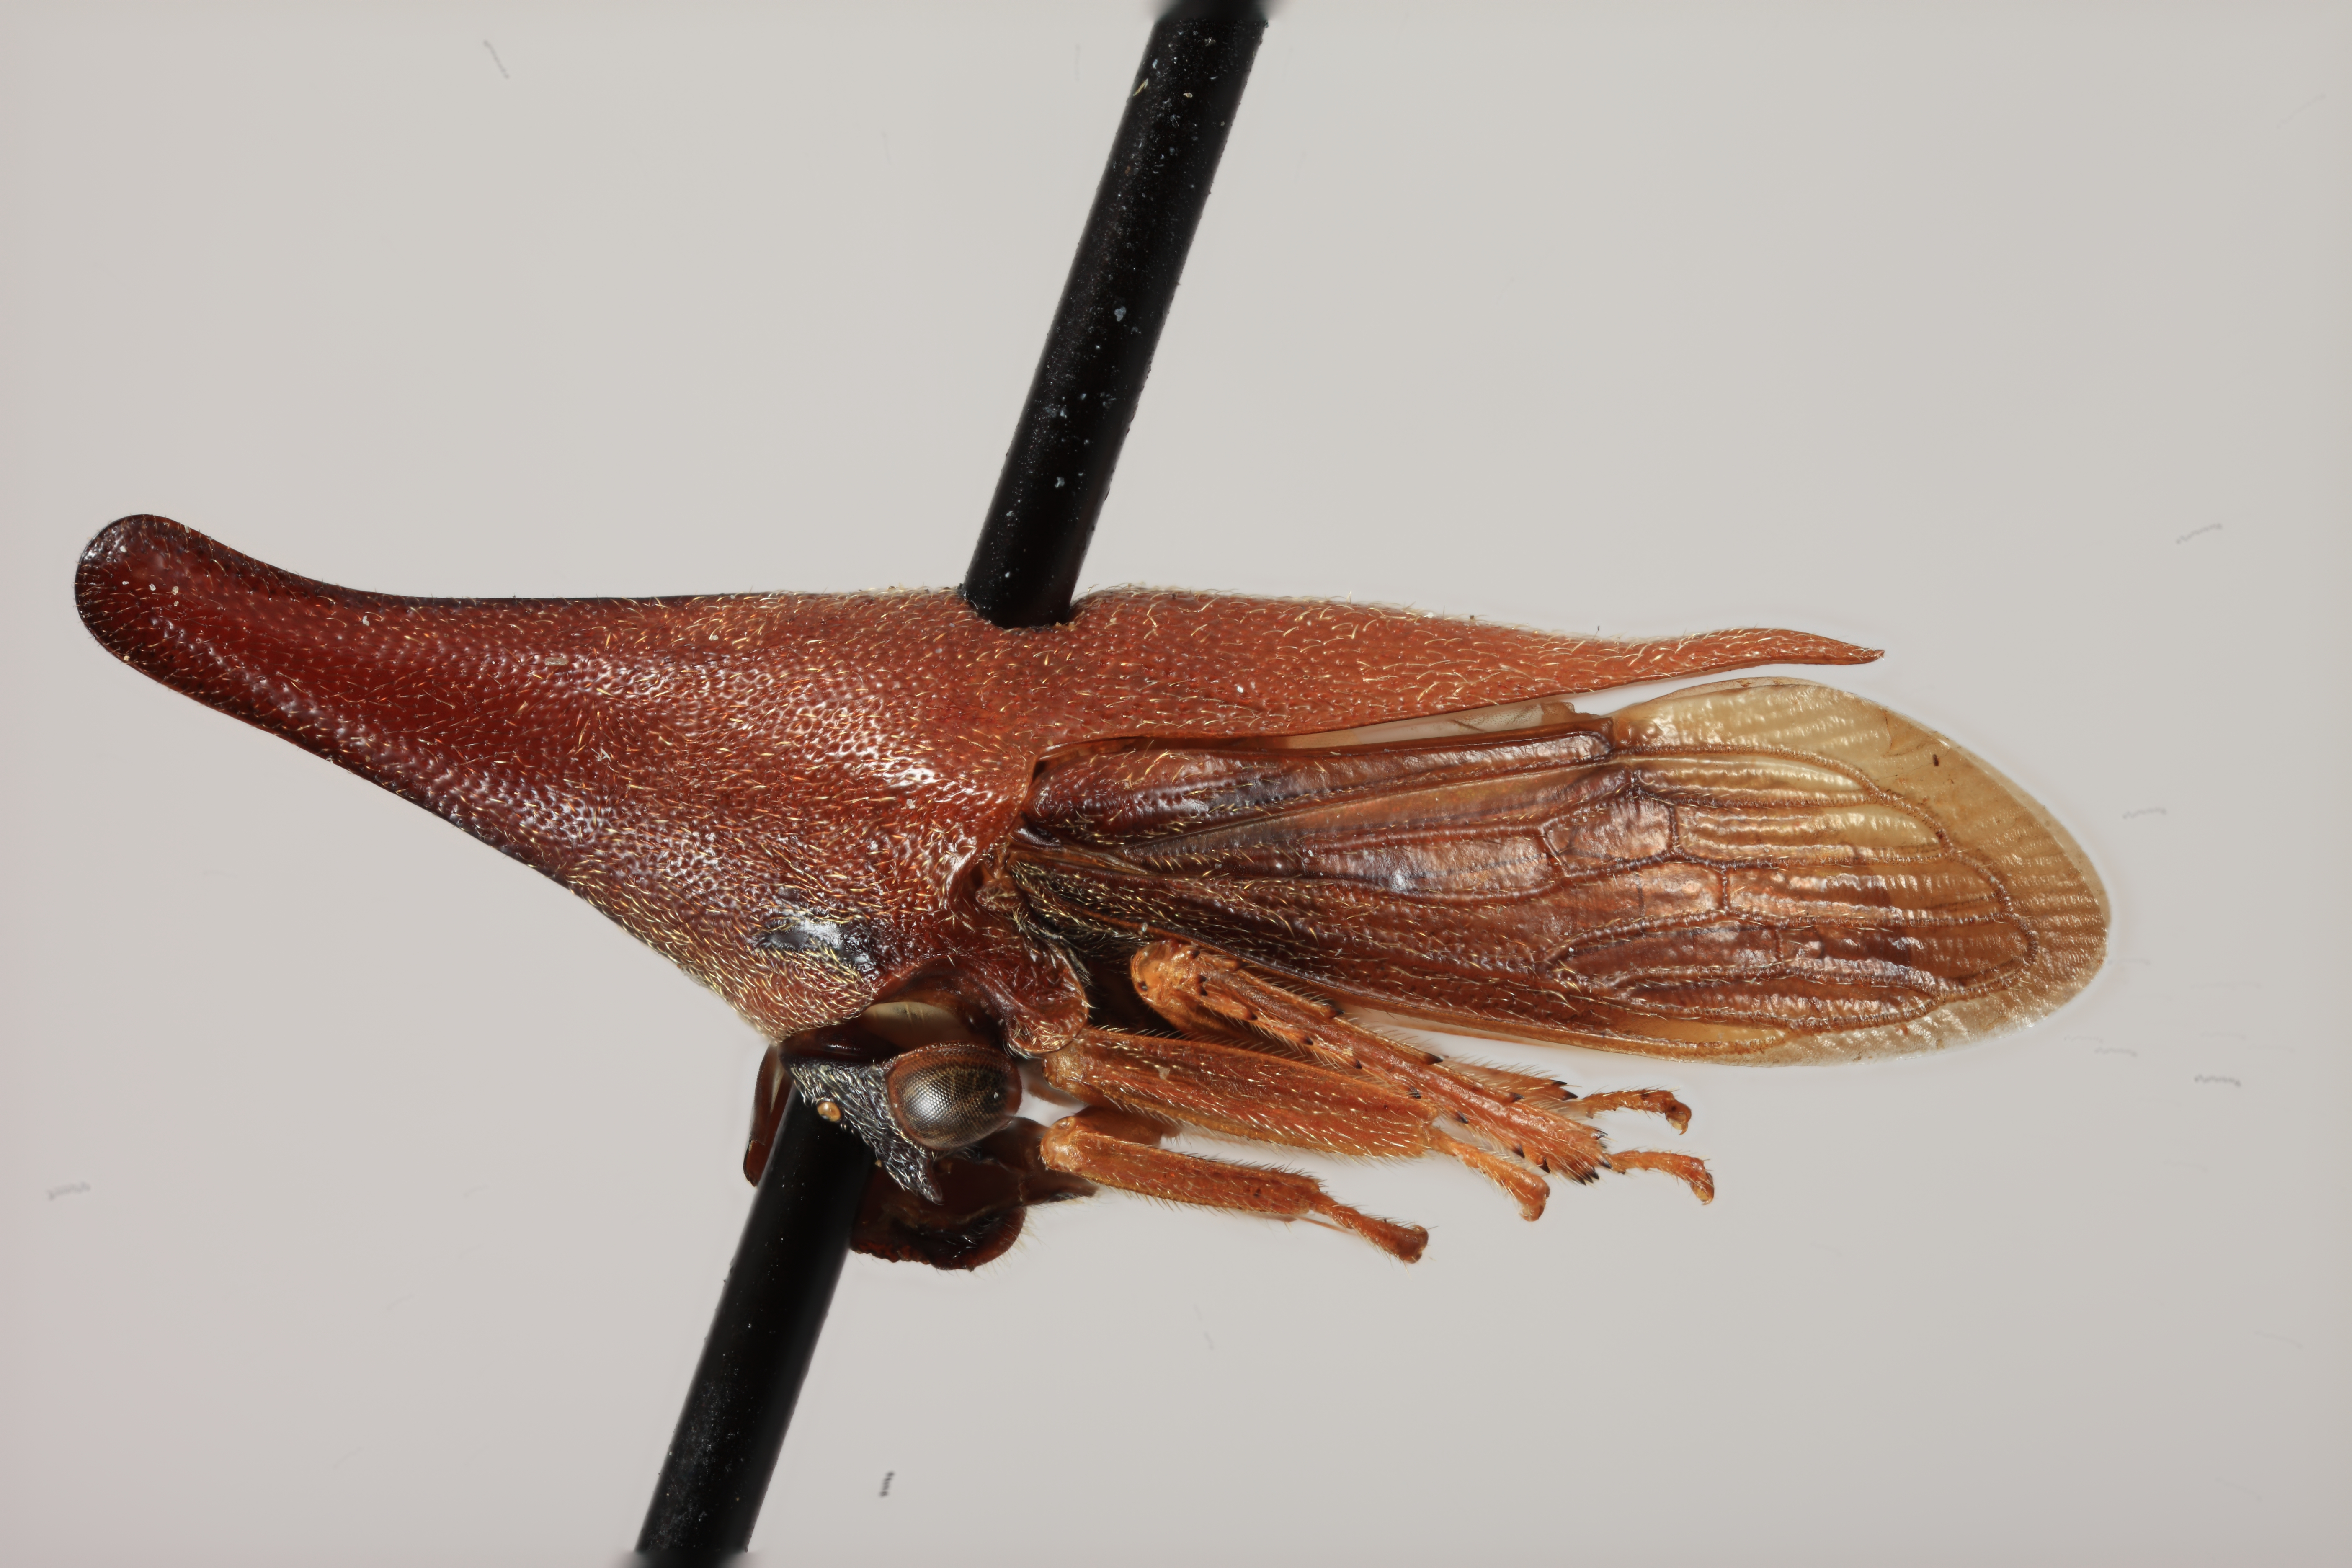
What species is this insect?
Aconophora coffea
